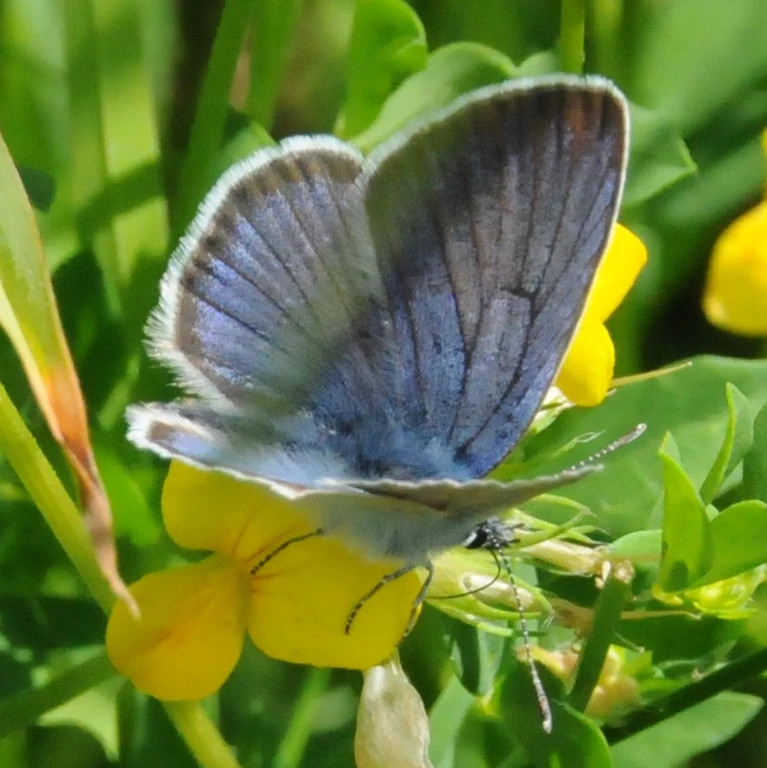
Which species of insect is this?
Cyaniris semiargus
